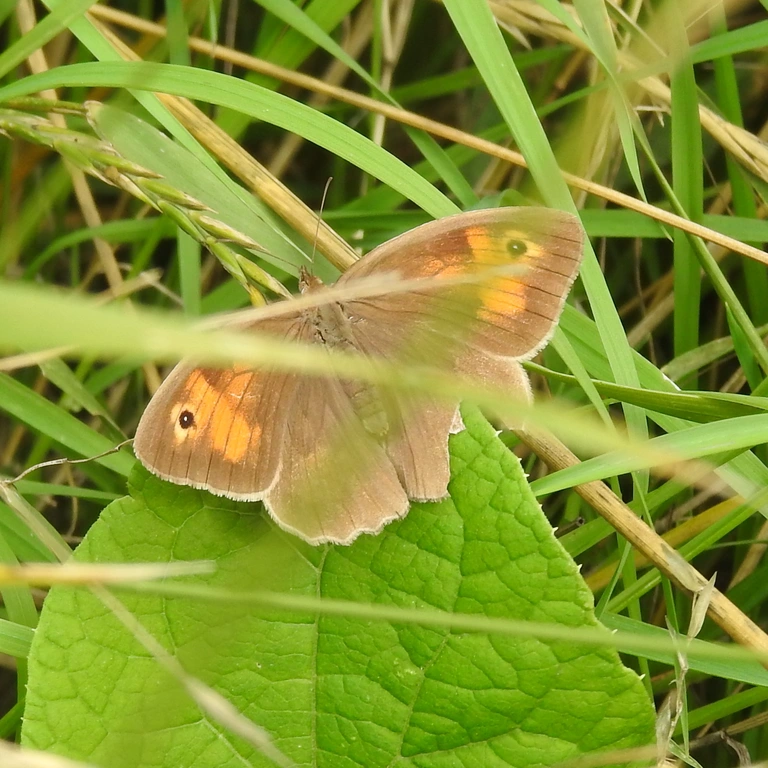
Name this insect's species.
Maniola jurtina
